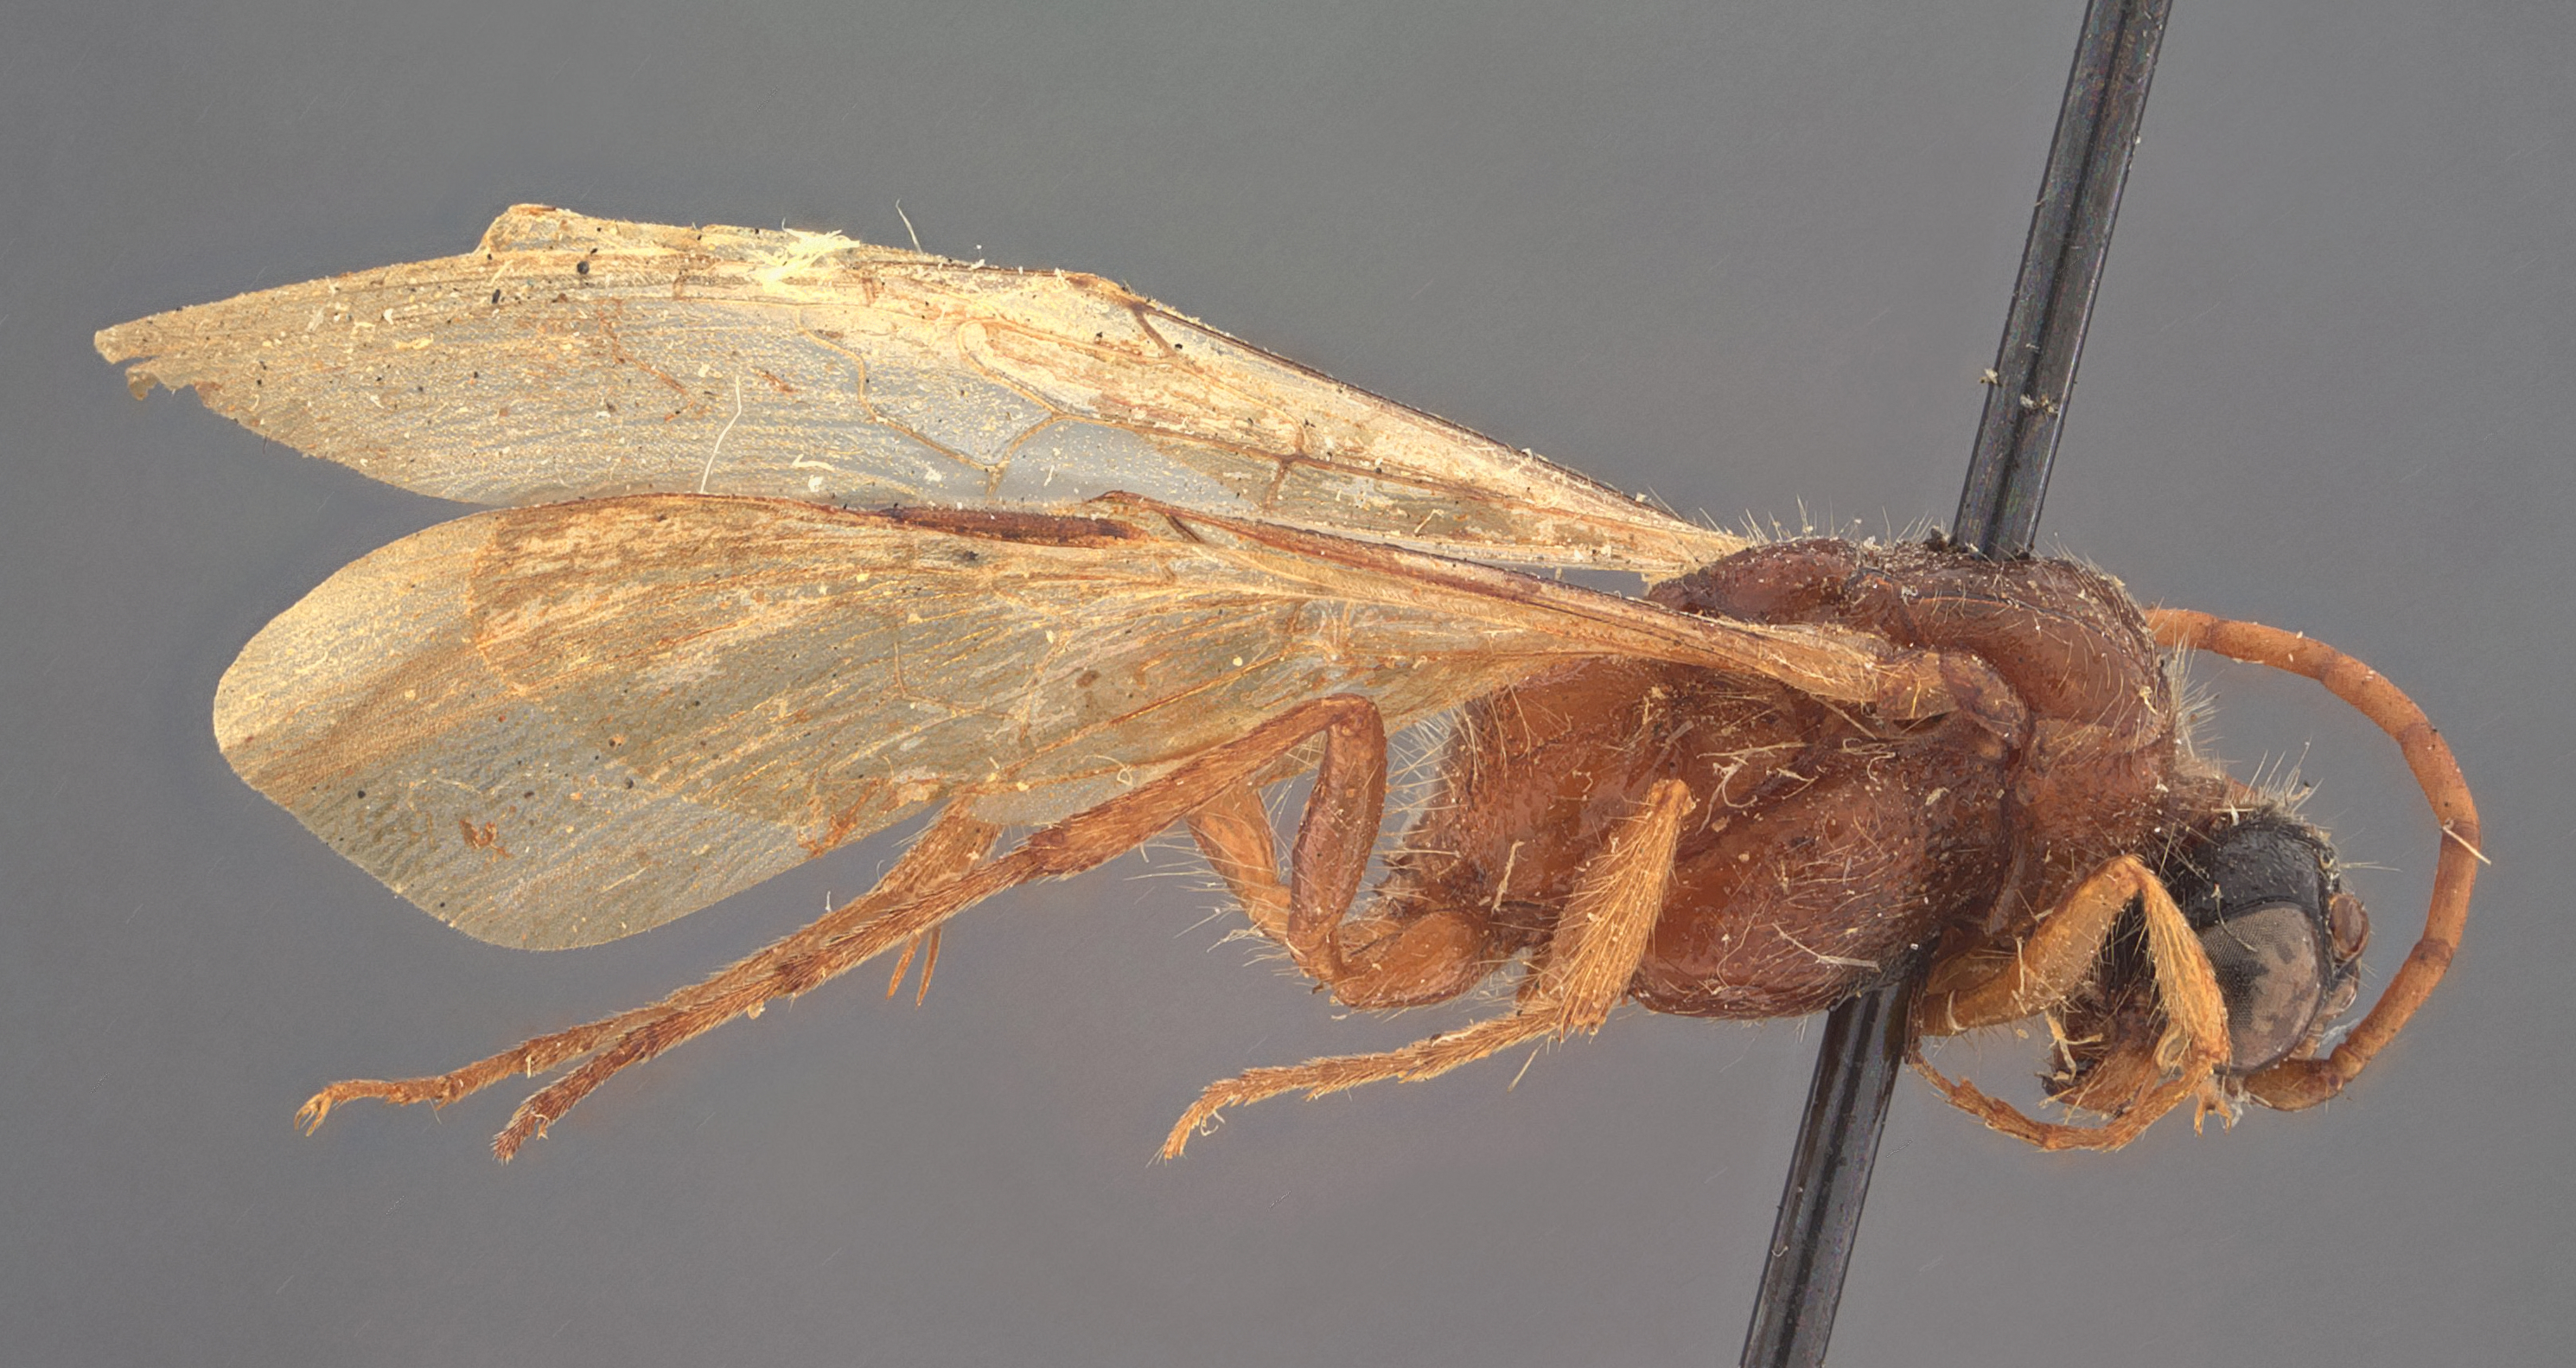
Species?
Brachycistis rugosa
